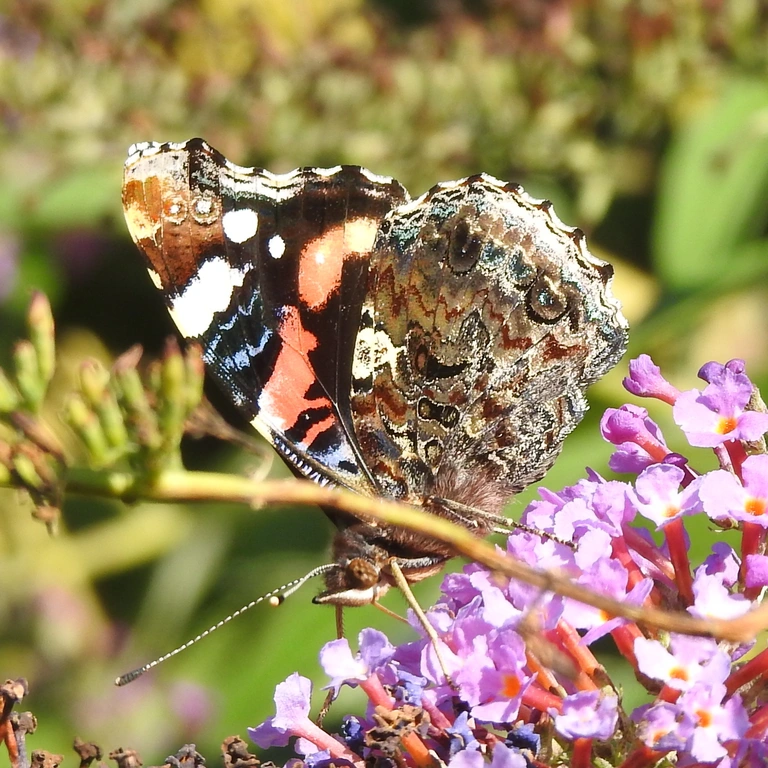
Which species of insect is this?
Vanessa atalanta
